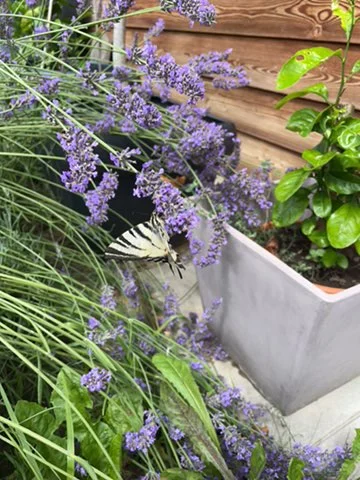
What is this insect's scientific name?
Iphiclides podalirius
